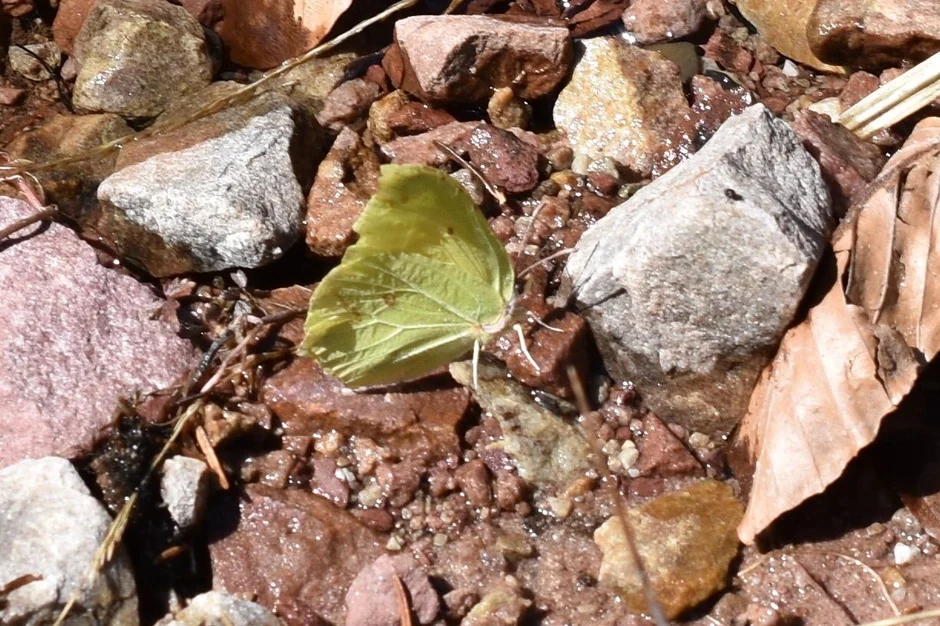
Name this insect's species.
Gonepteryx rhamni
